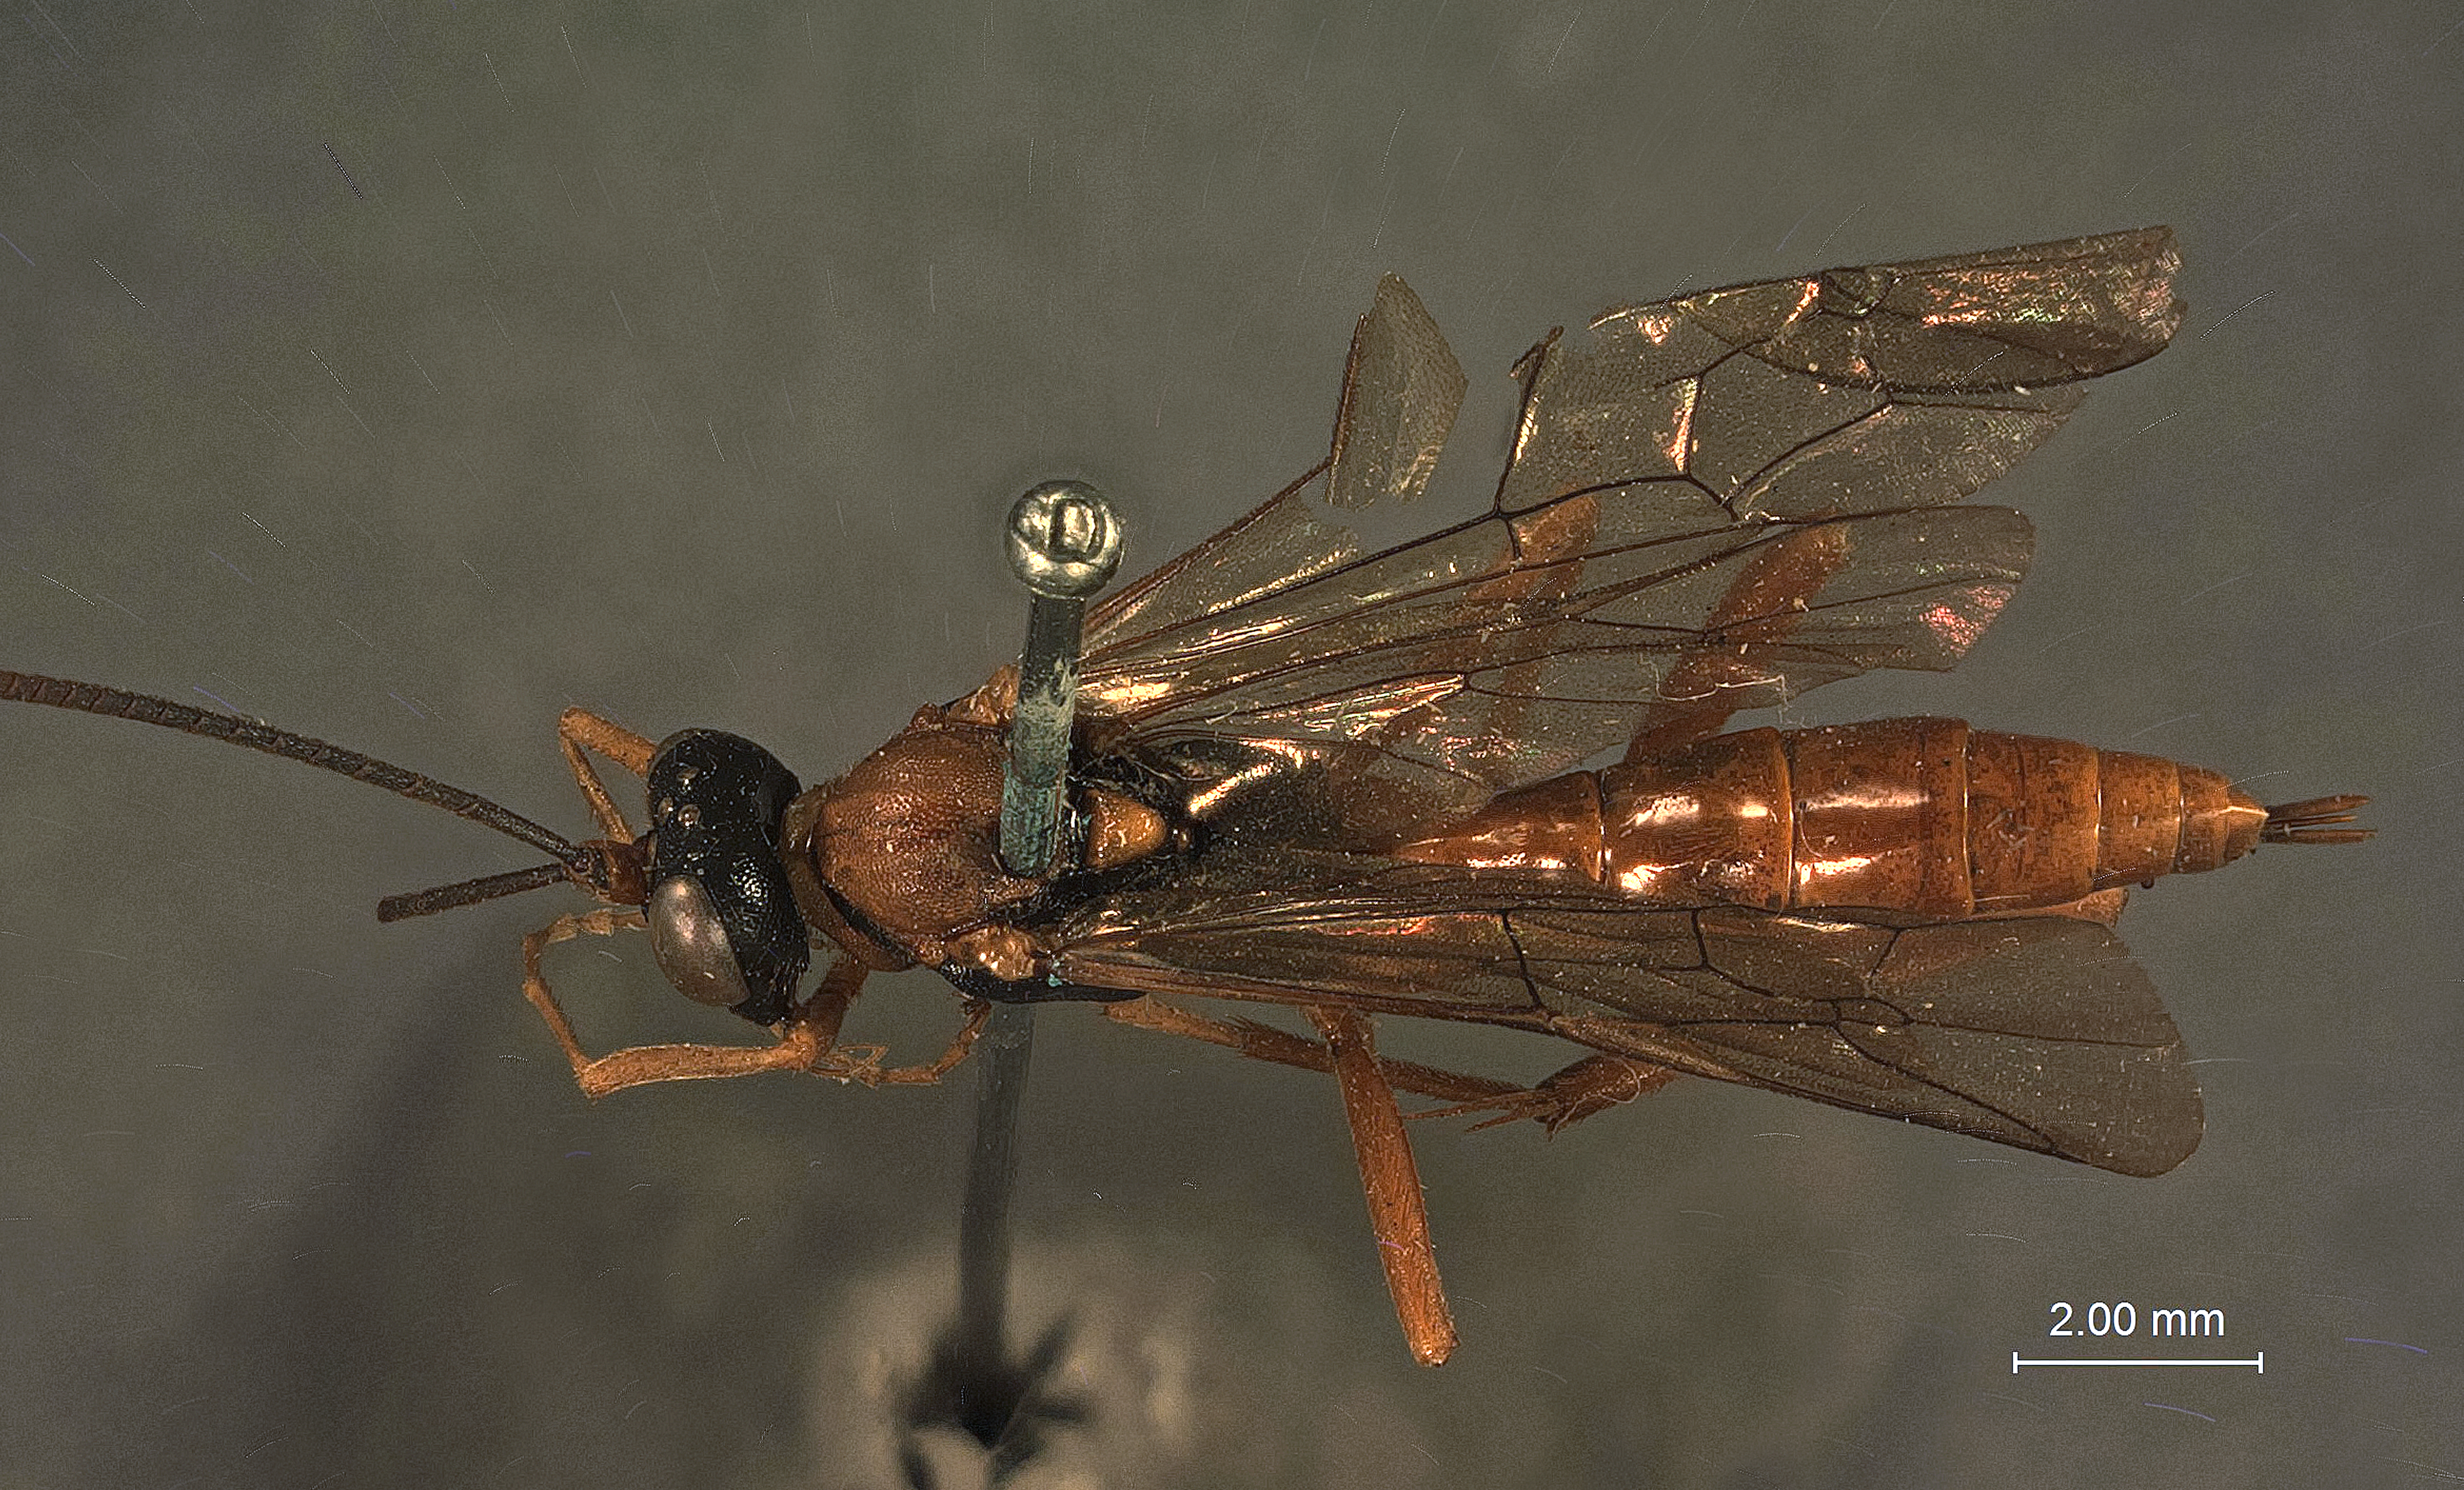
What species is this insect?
Exetastes crassisculptus
